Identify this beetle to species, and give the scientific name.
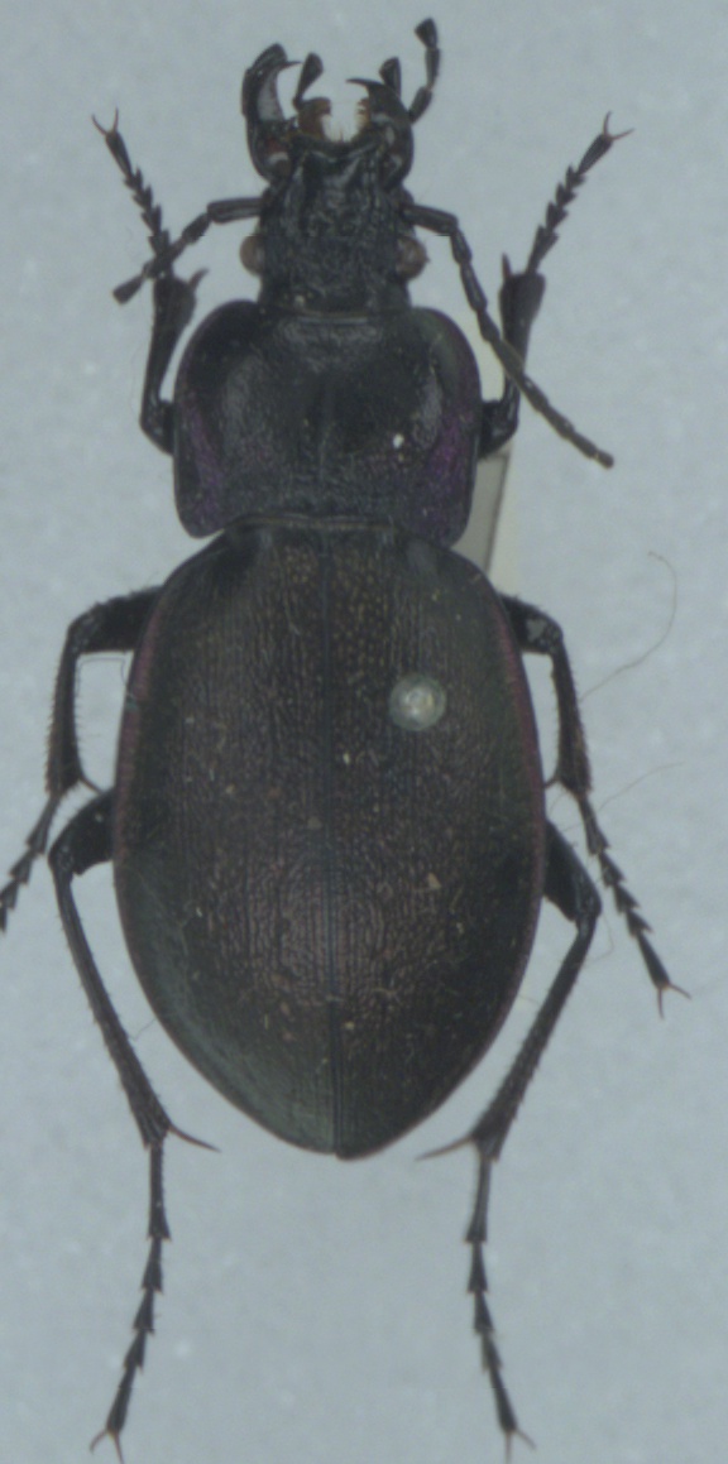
Carabus nemoralis
